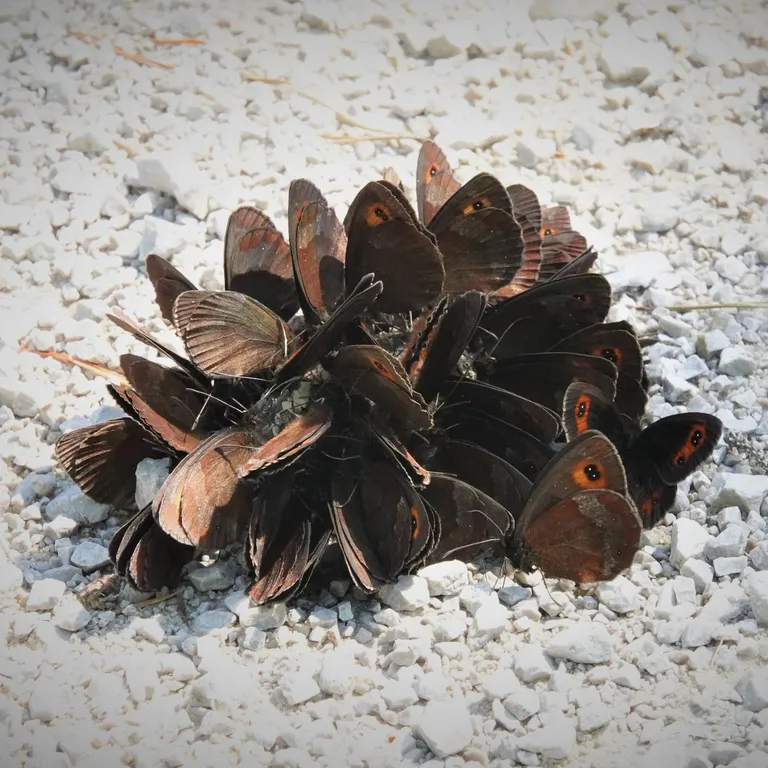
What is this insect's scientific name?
Erebia aethiops
